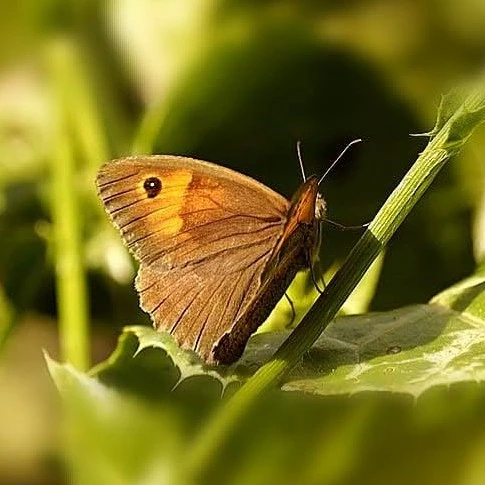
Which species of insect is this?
Maniola jurtina
